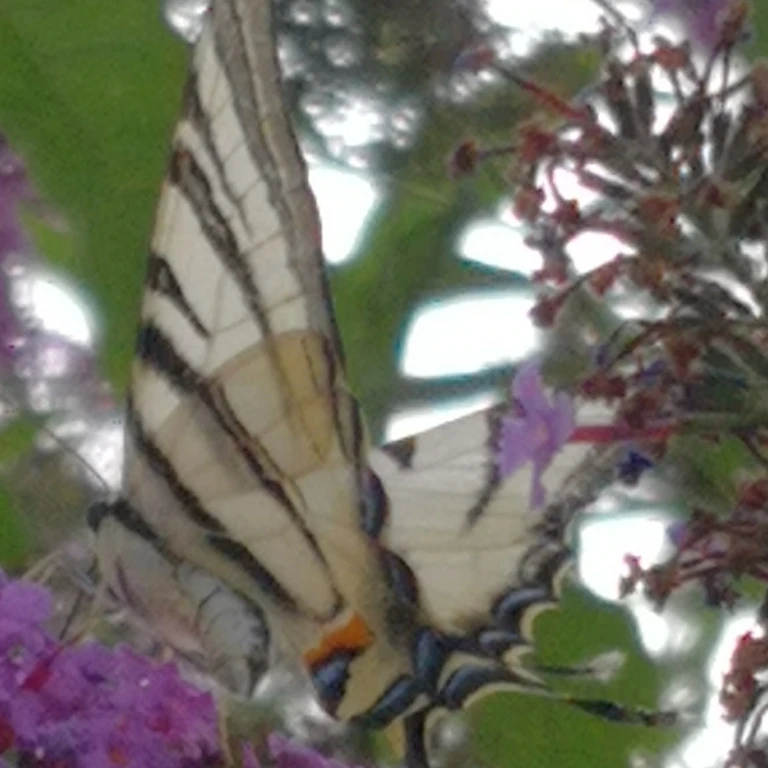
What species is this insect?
Iphiclides podalirius
